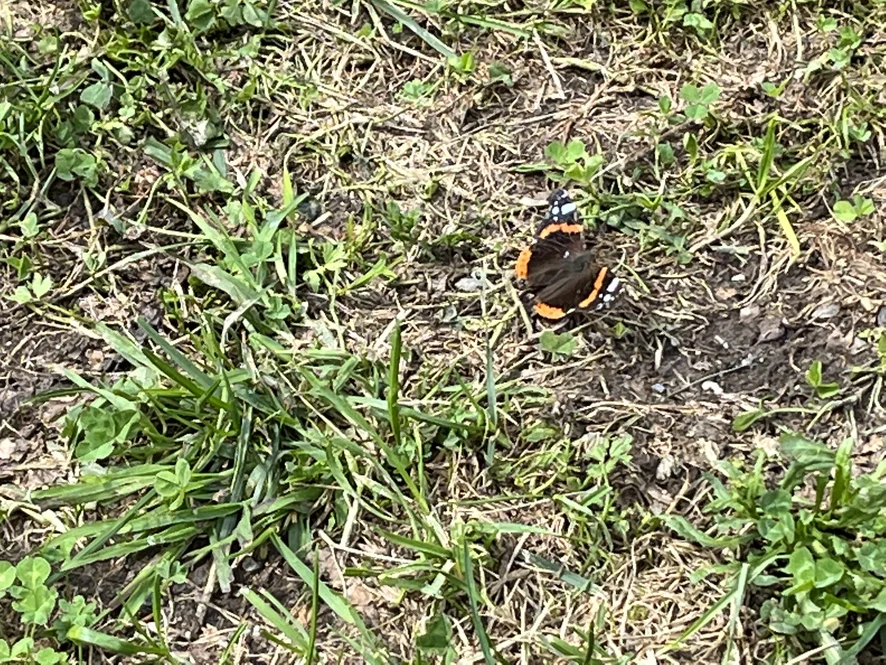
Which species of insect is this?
Vanessa atalanta
